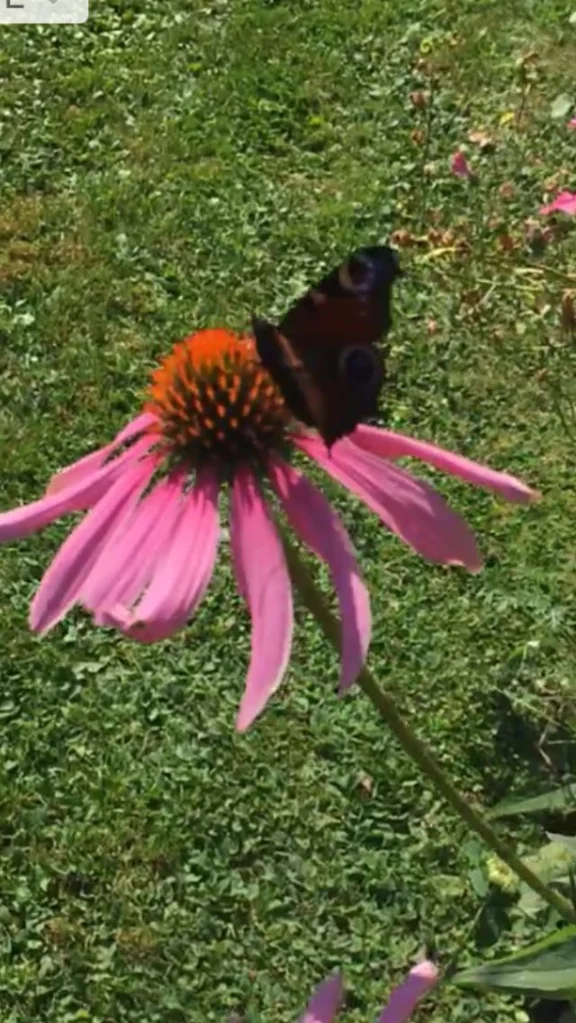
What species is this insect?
Aglais io
